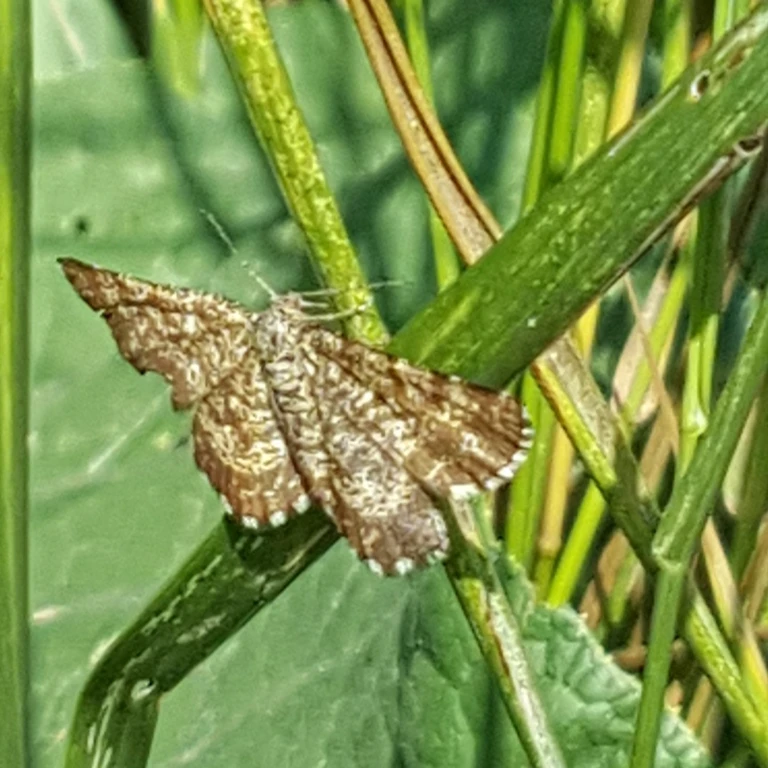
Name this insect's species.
Ematurga atomaria
